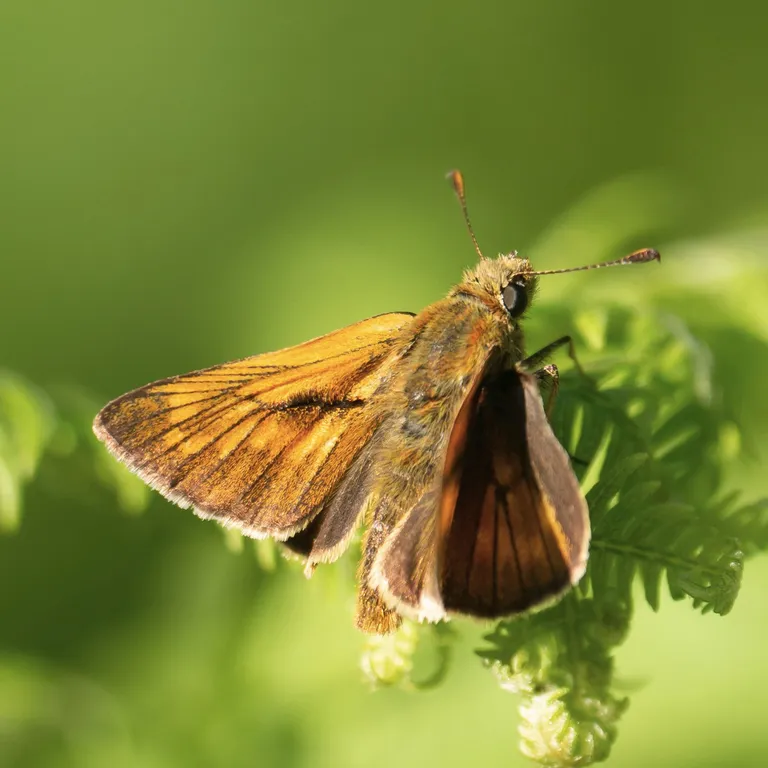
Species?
Ochlodes sylvanus (also Ochlodes venata)
